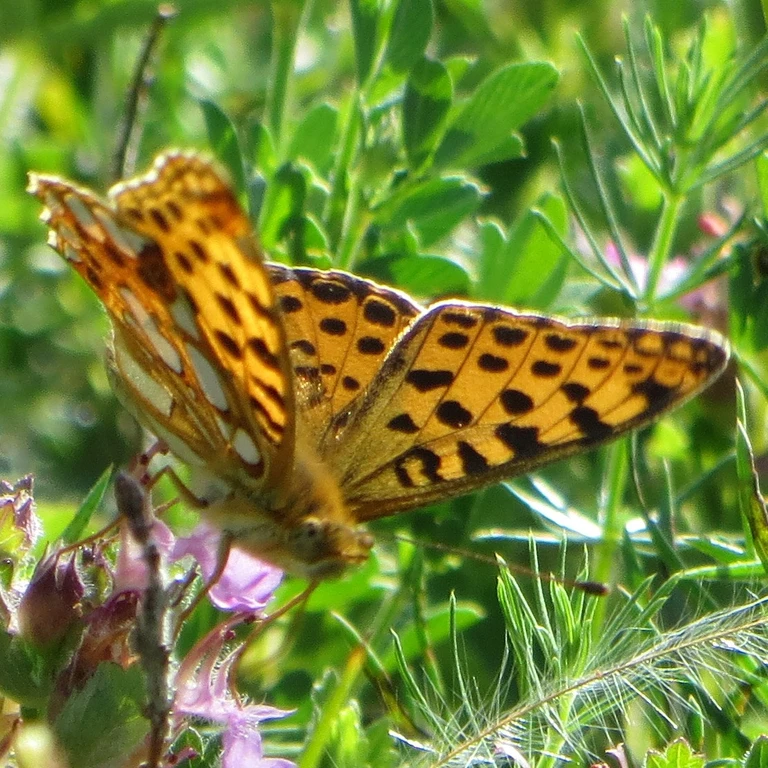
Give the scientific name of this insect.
Issoria lathonia
